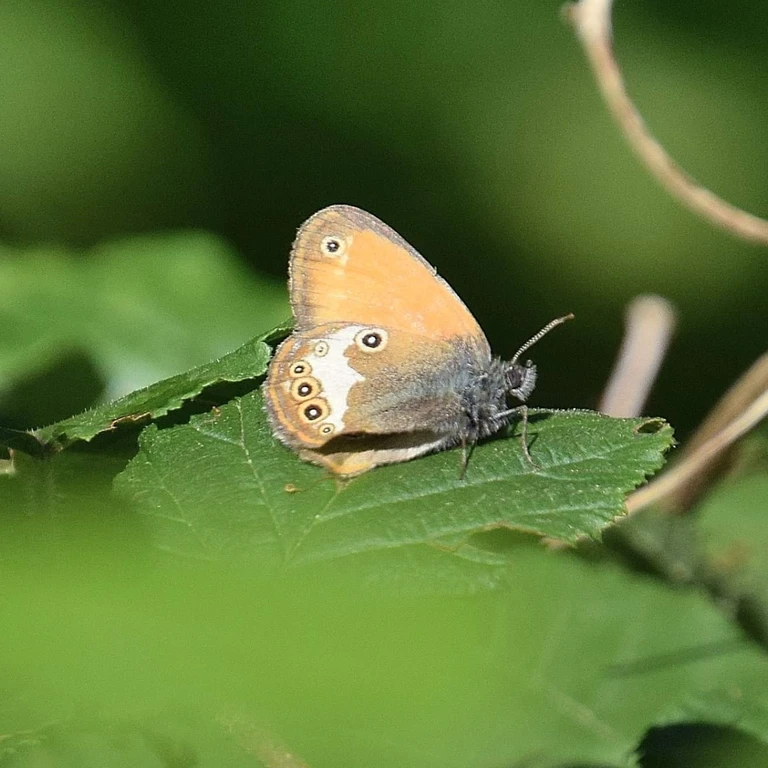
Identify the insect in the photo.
Coenonympha arcania
